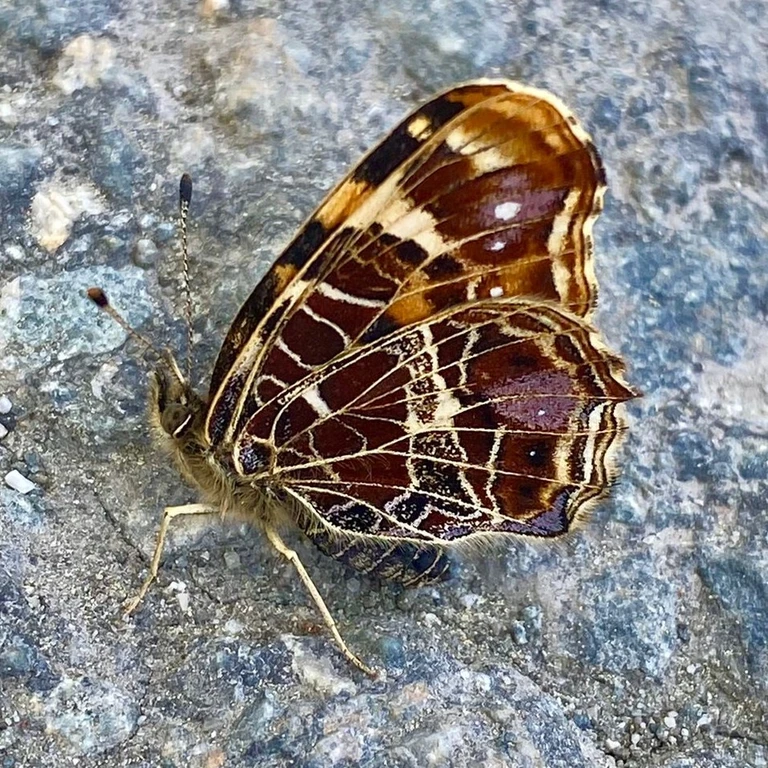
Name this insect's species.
Araschnia levana
